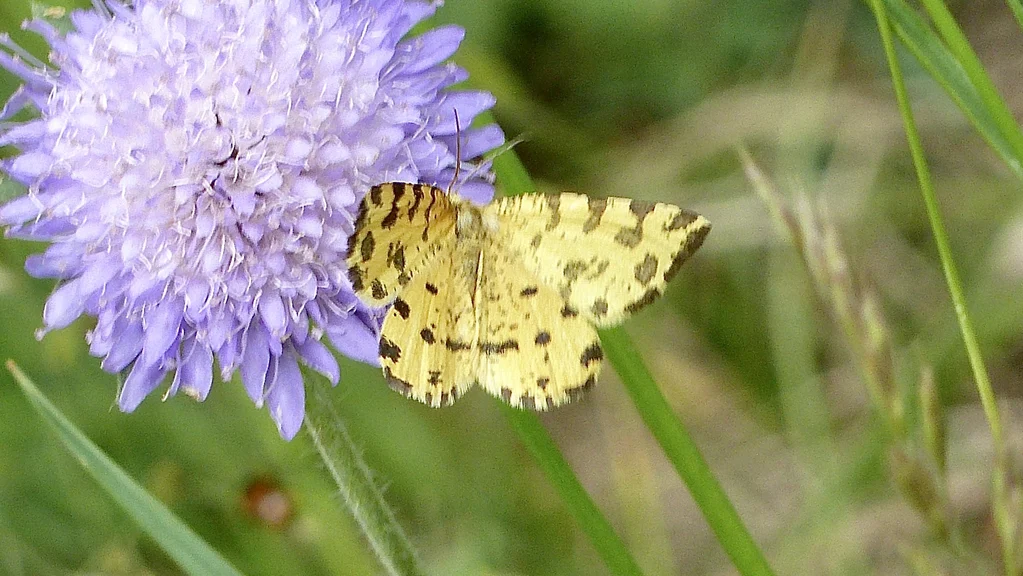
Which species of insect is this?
Pseudopanthera macularia
